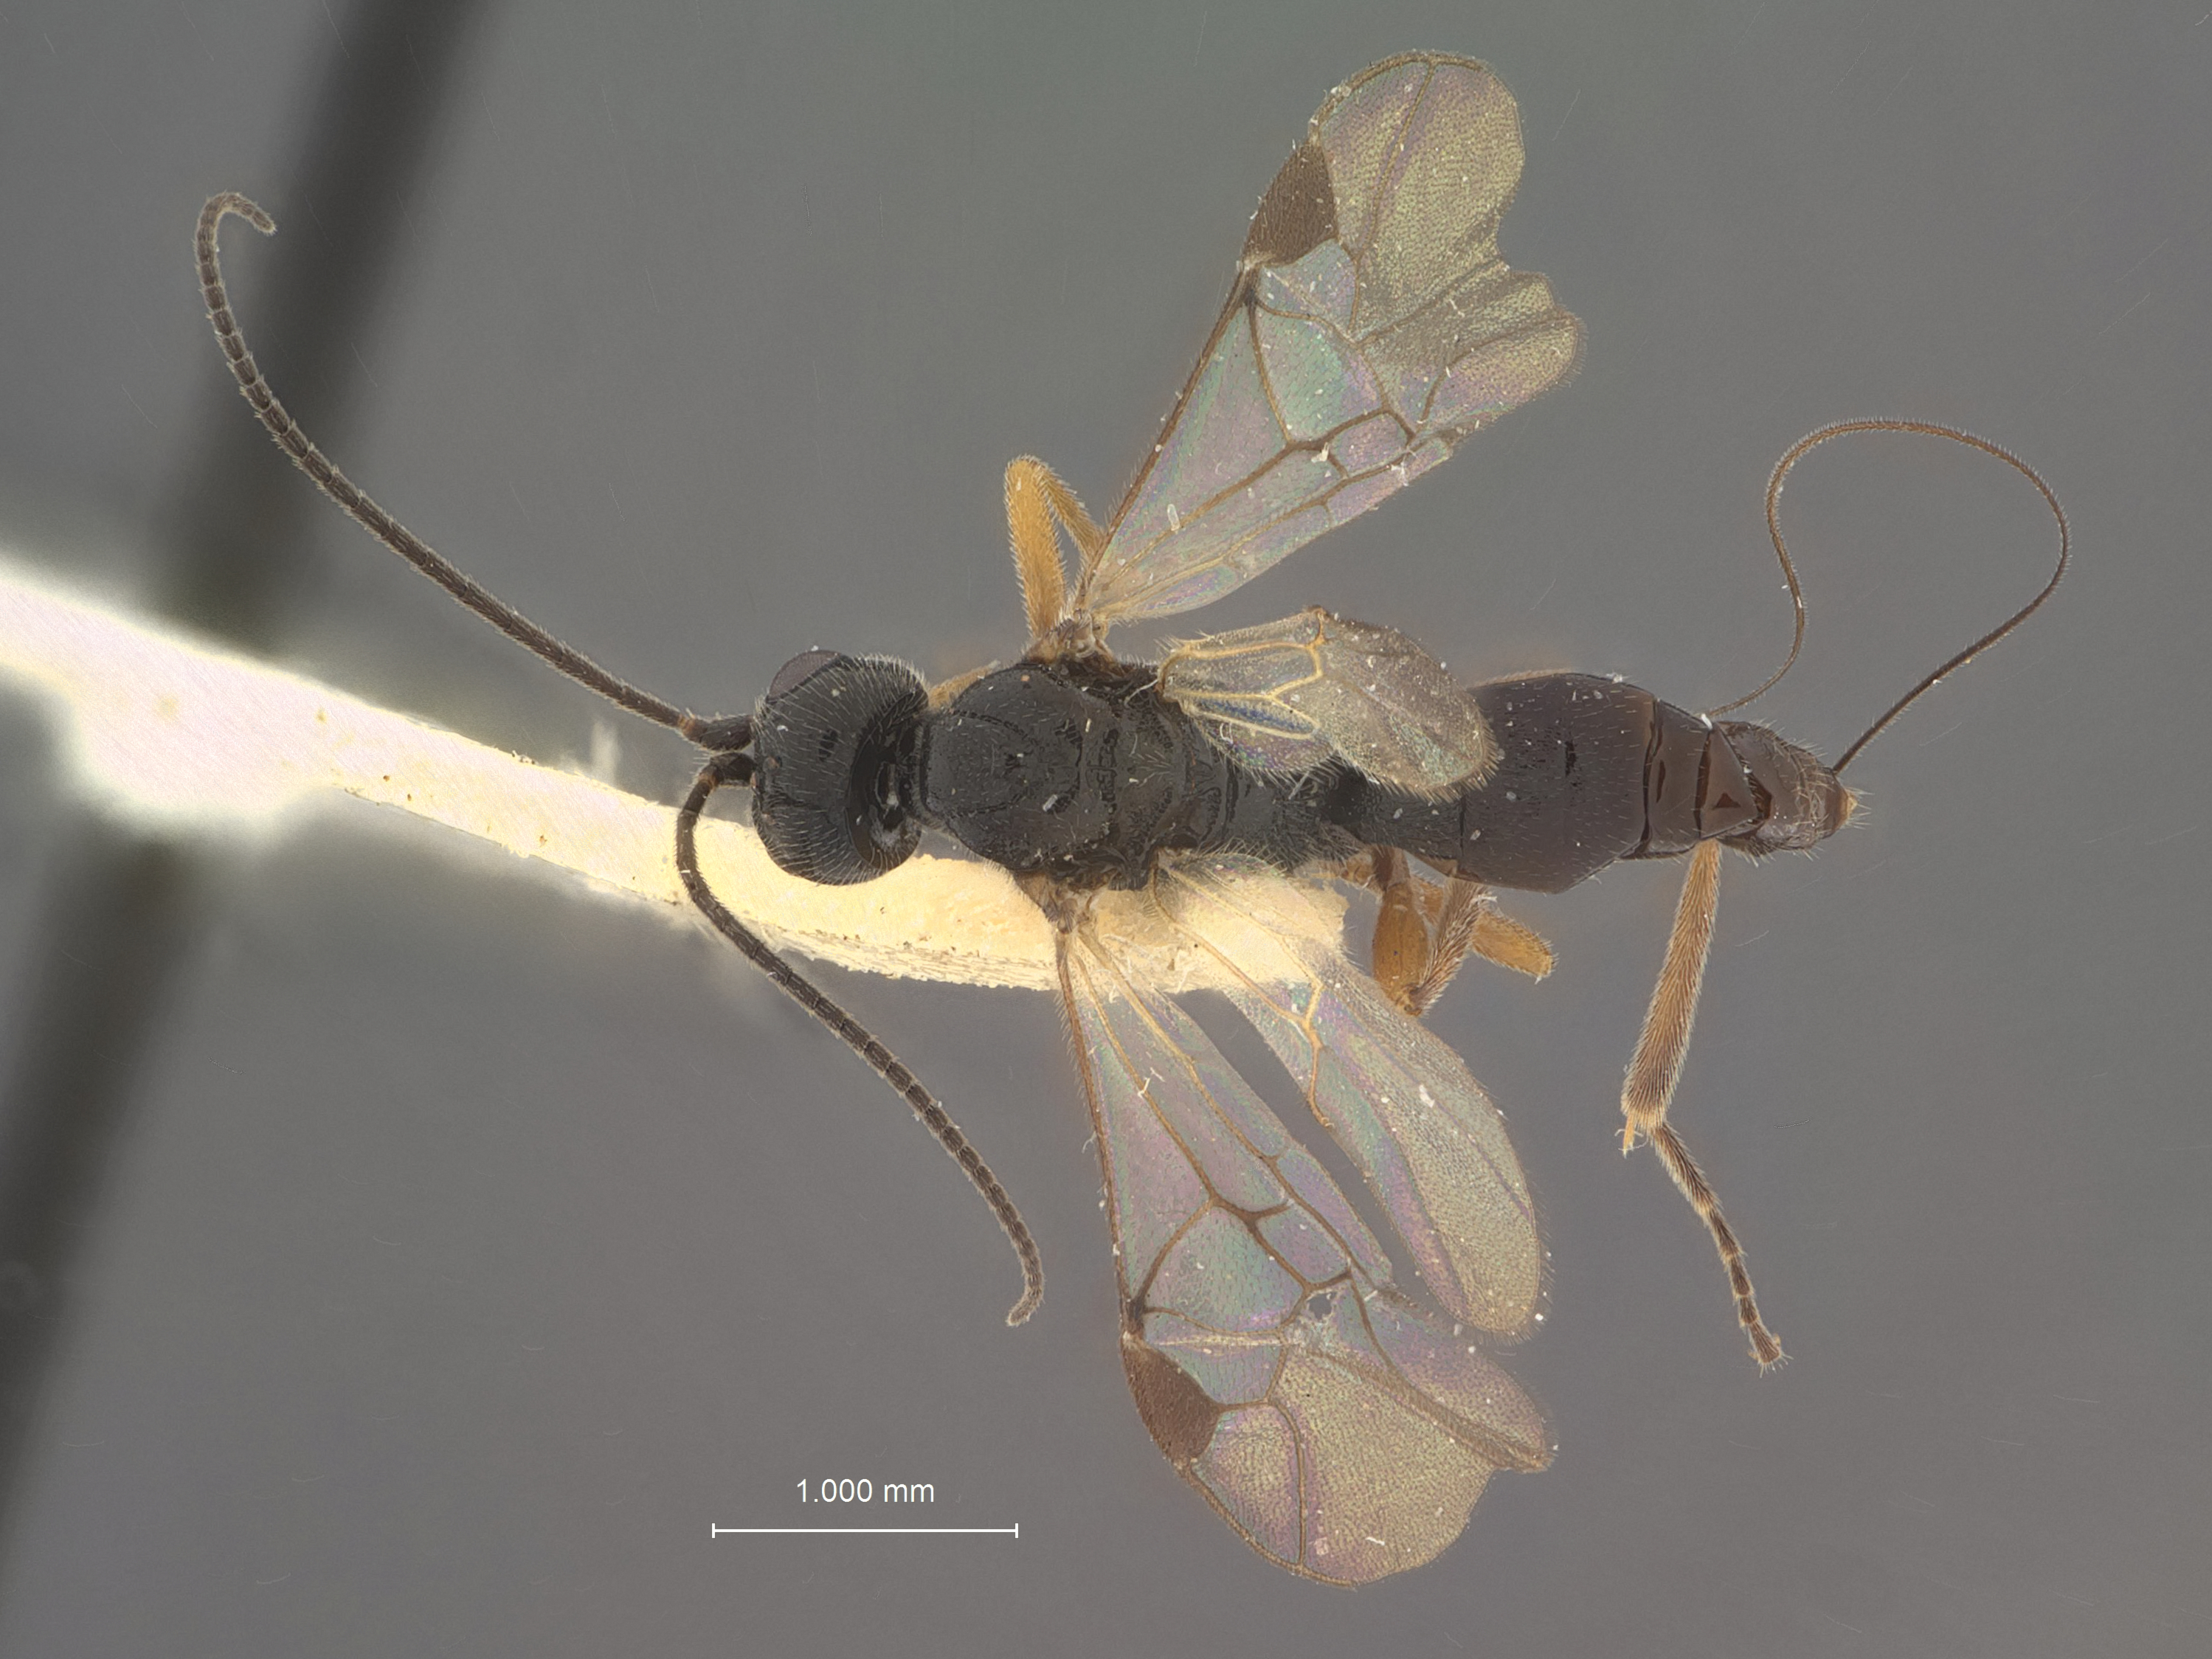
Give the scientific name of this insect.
Eubadizon ernobii
